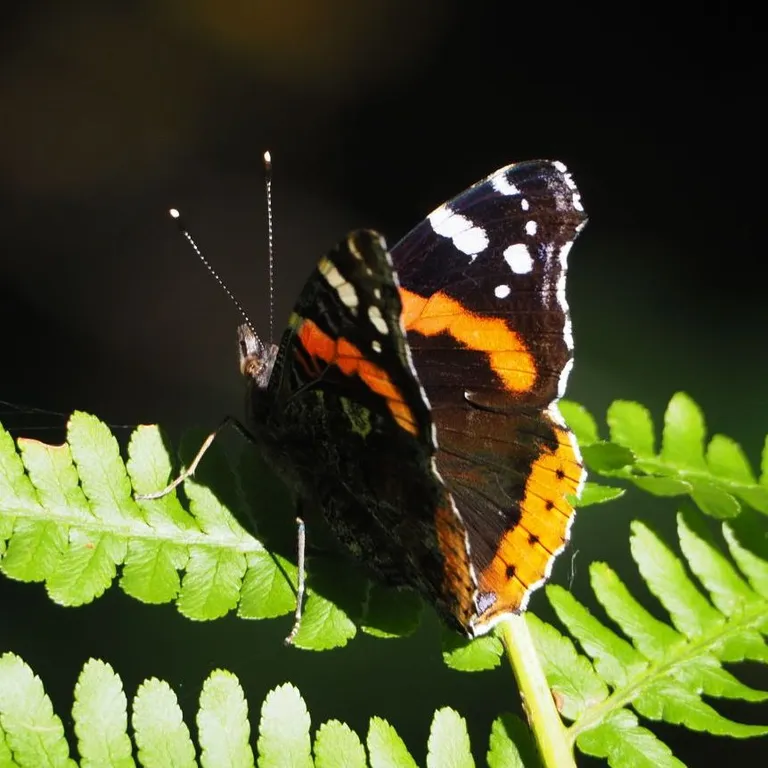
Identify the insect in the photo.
Vanessa atalanta
